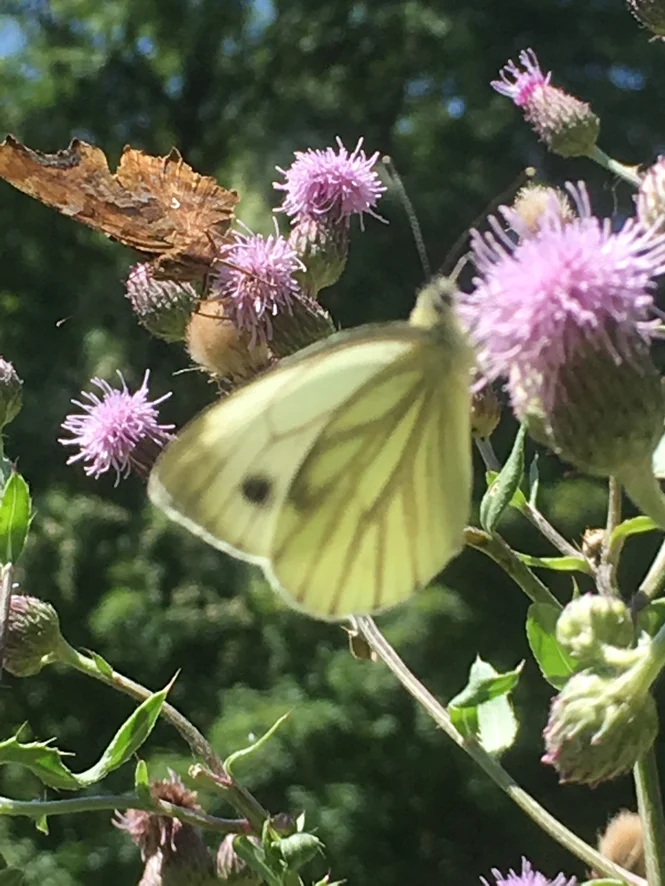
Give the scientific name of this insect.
Pieris napi
